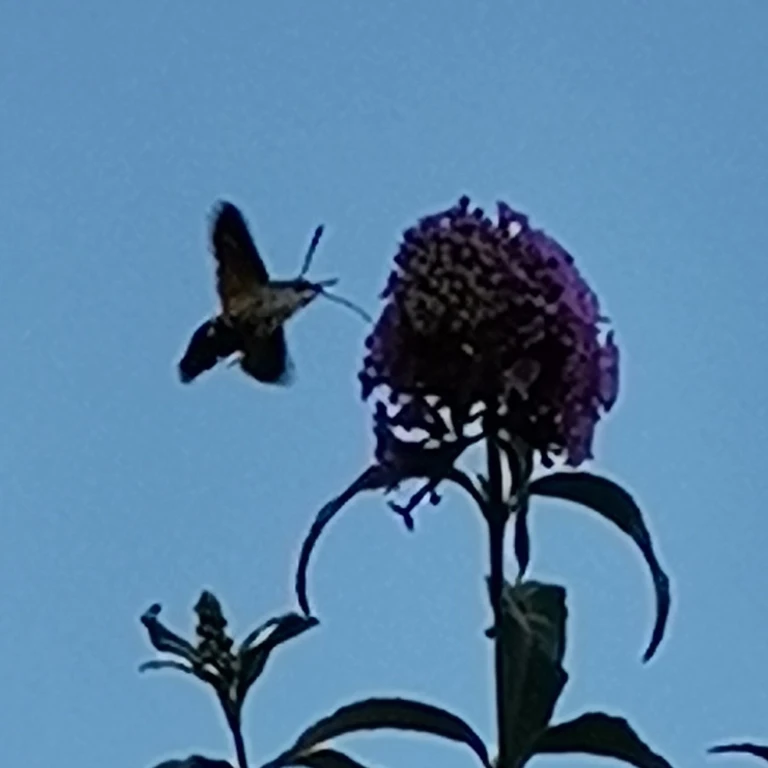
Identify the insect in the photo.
Macroglossum stellatarum
